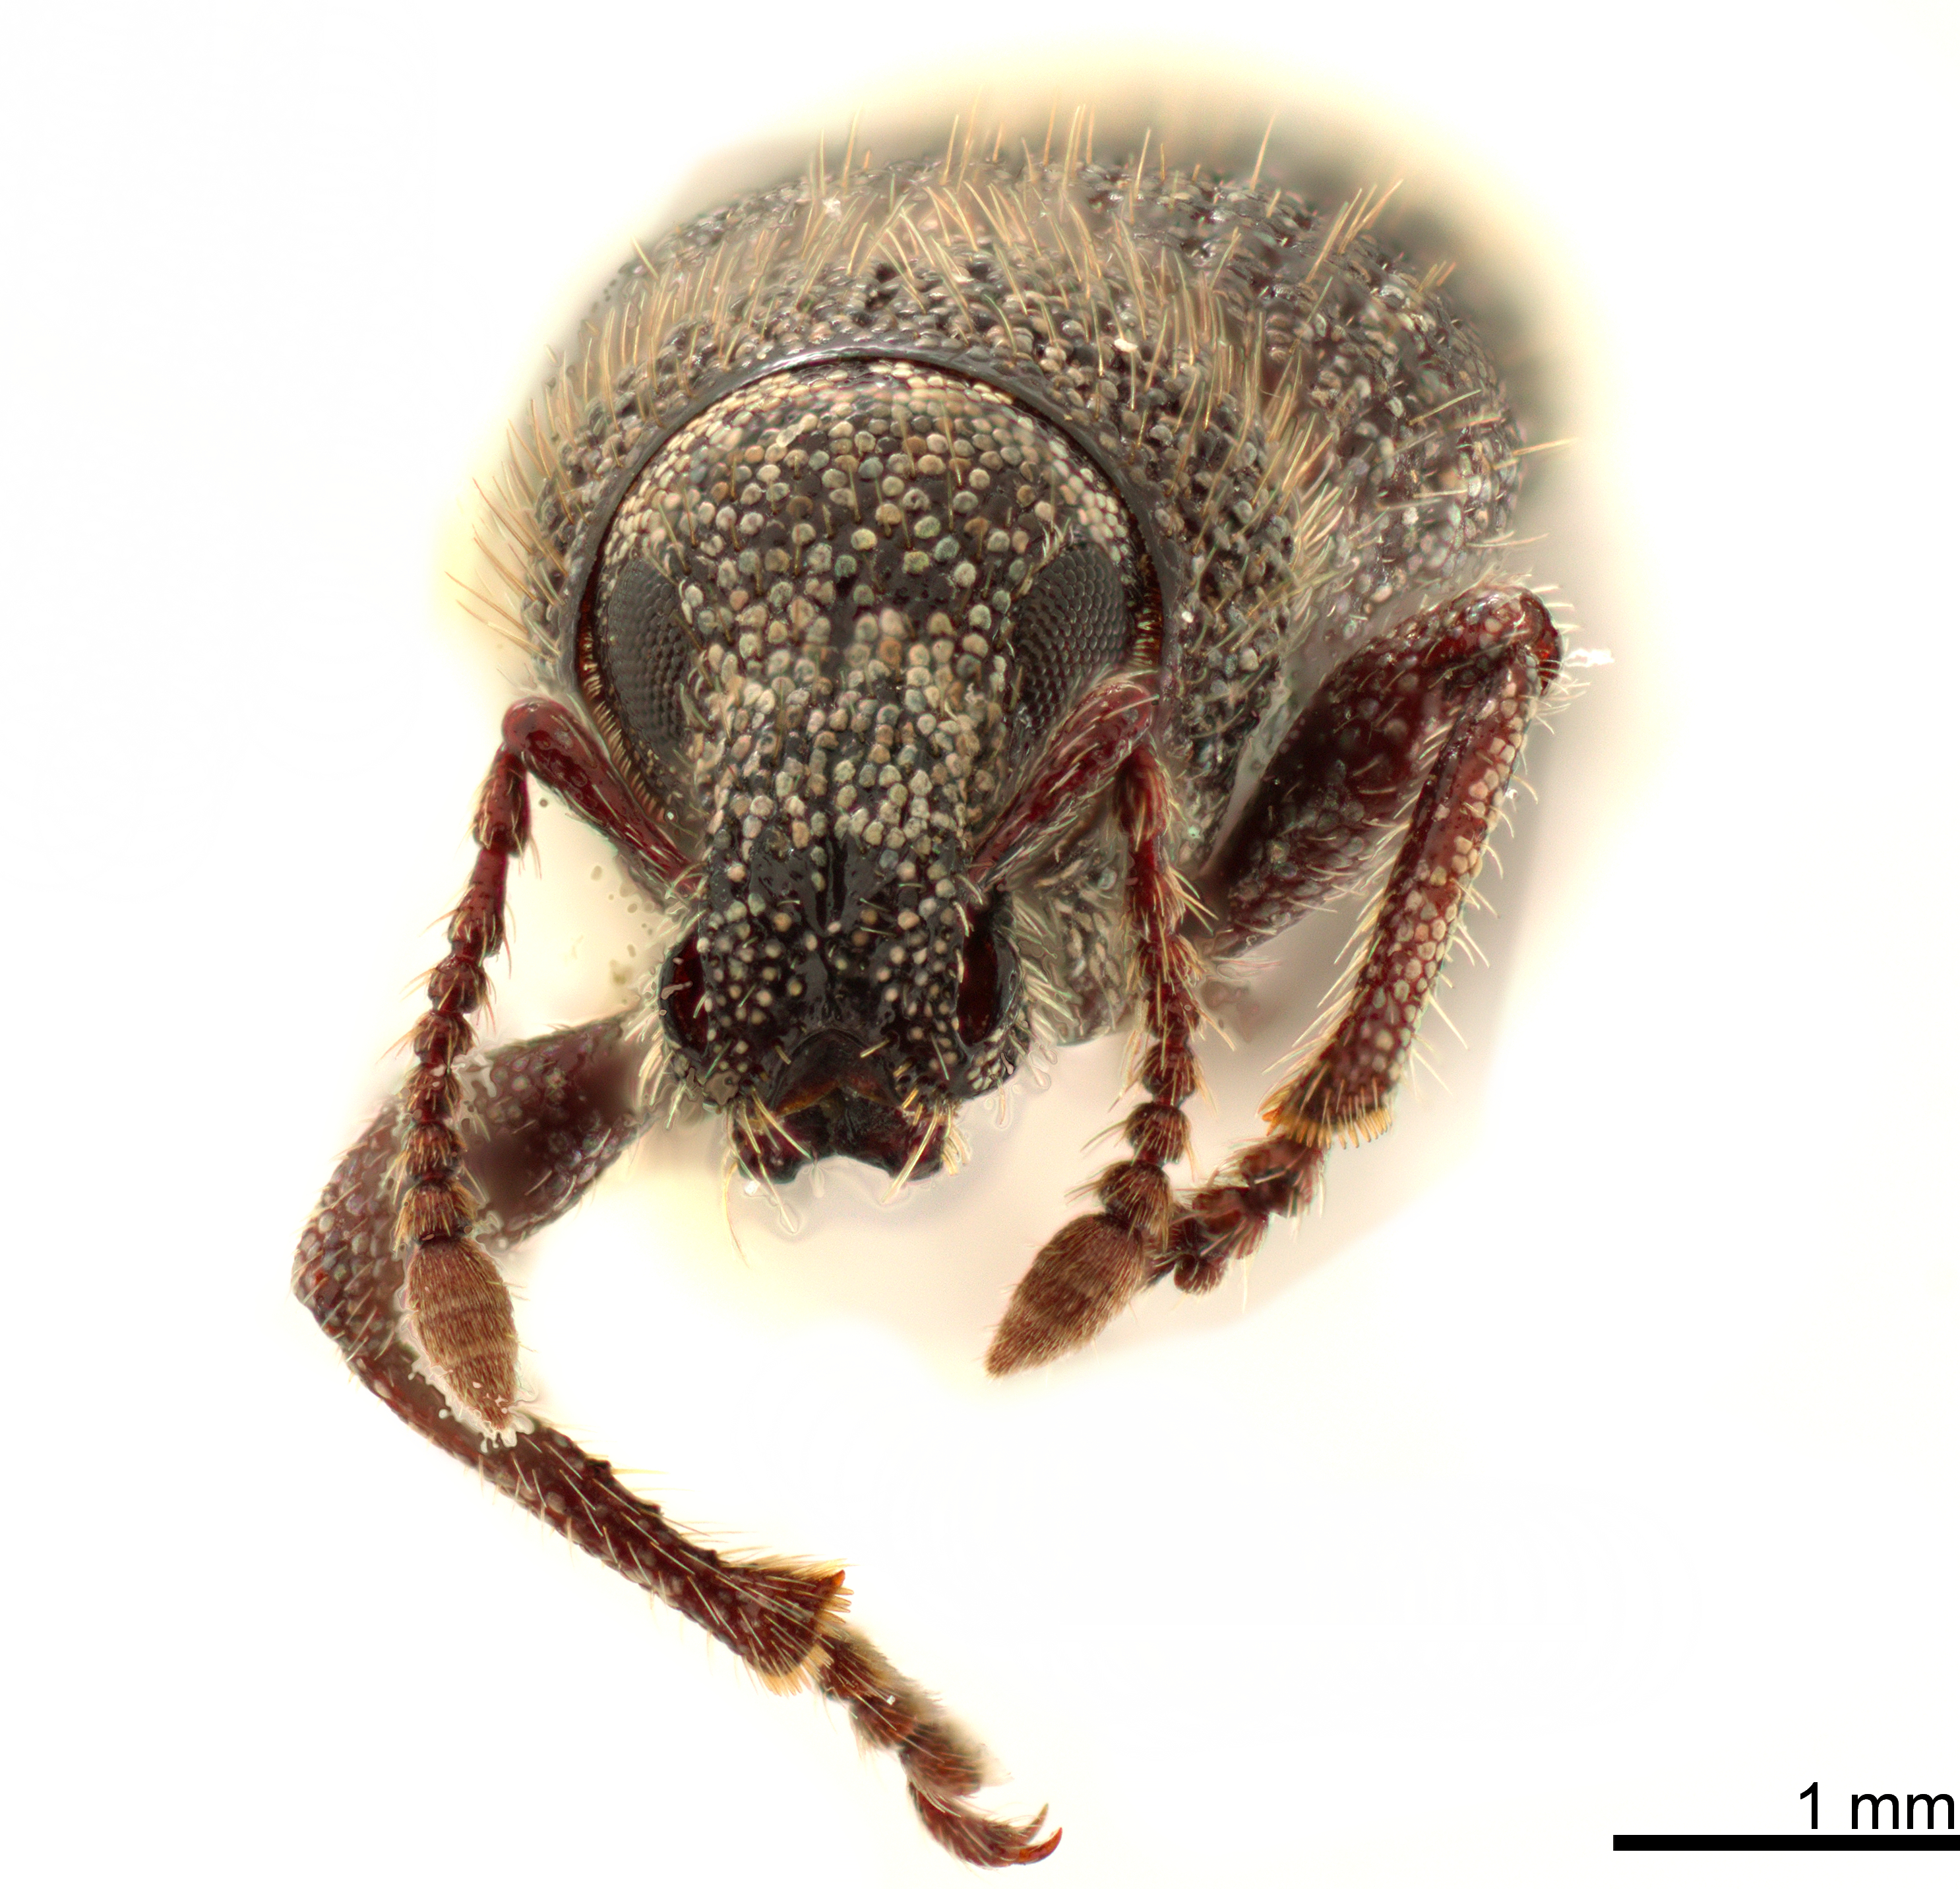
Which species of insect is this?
Diamimus subsericeus
